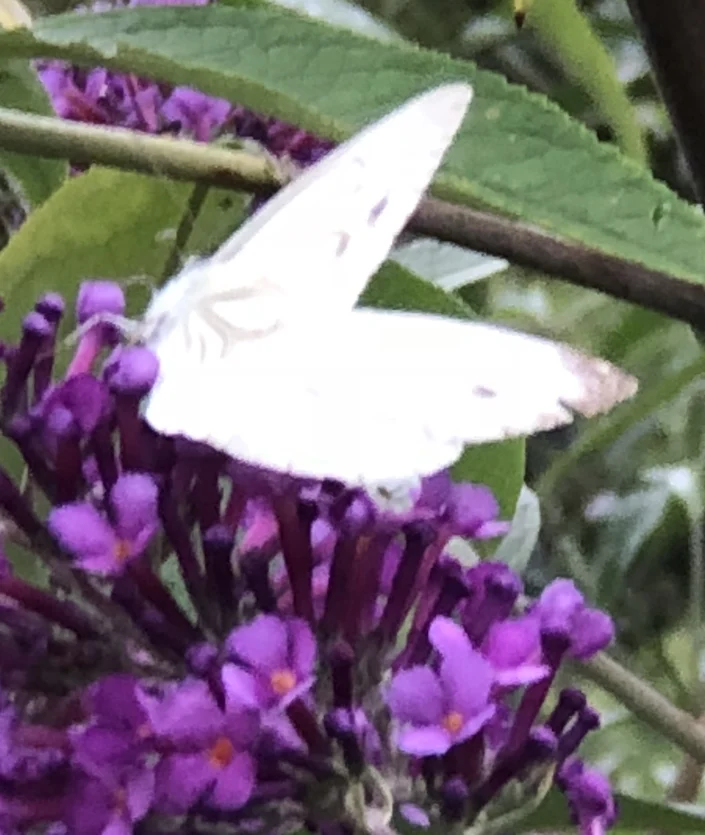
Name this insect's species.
Pieris napi
